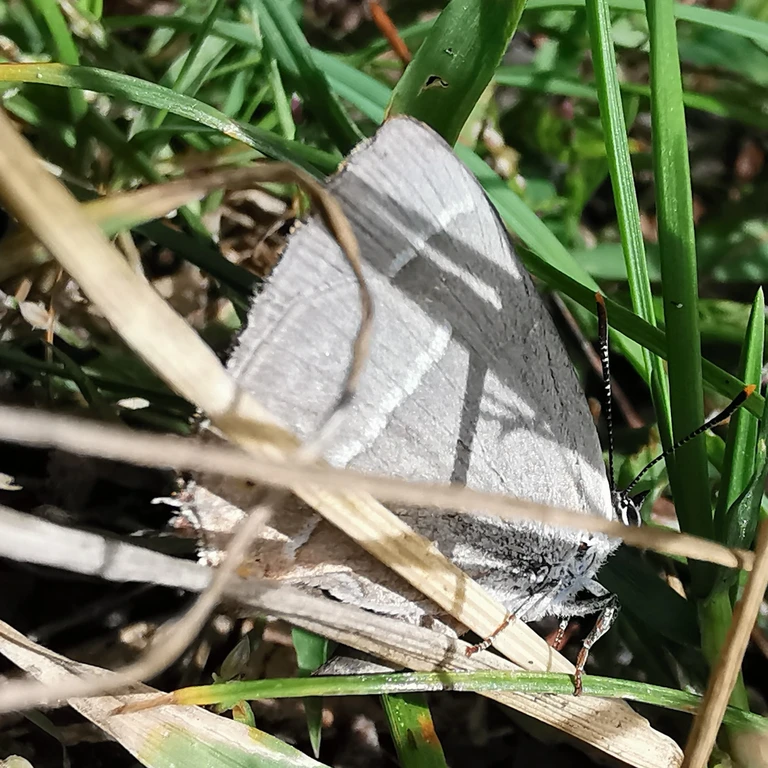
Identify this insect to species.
Favonius quercus (also Quercusia quercus)
